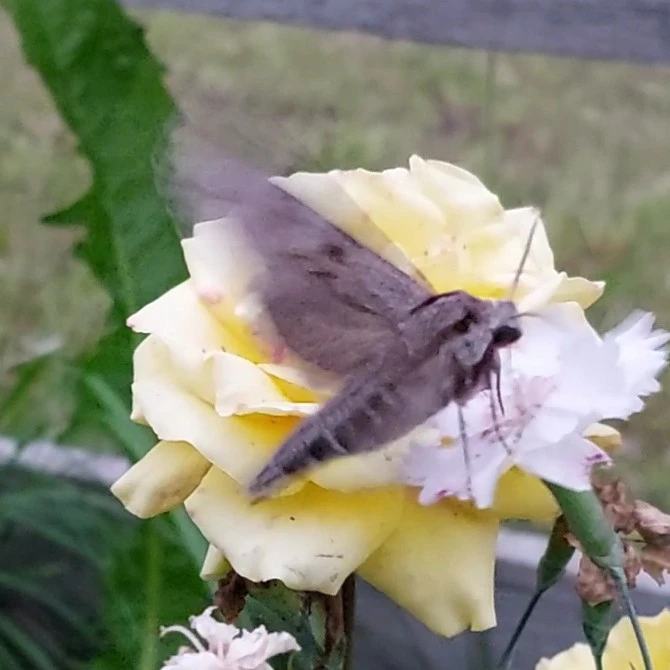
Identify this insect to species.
Sphinx pinastri
